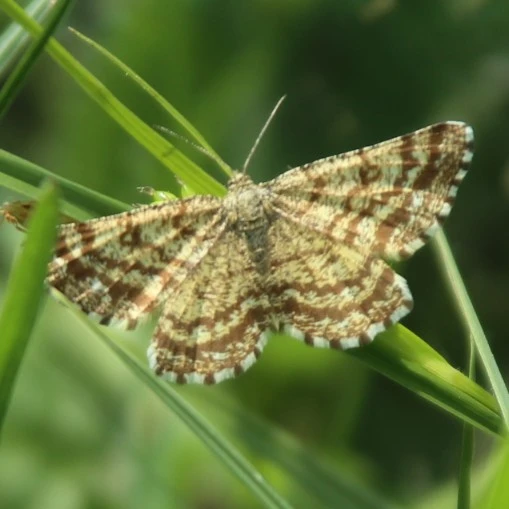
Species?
Ematurga atomaria
